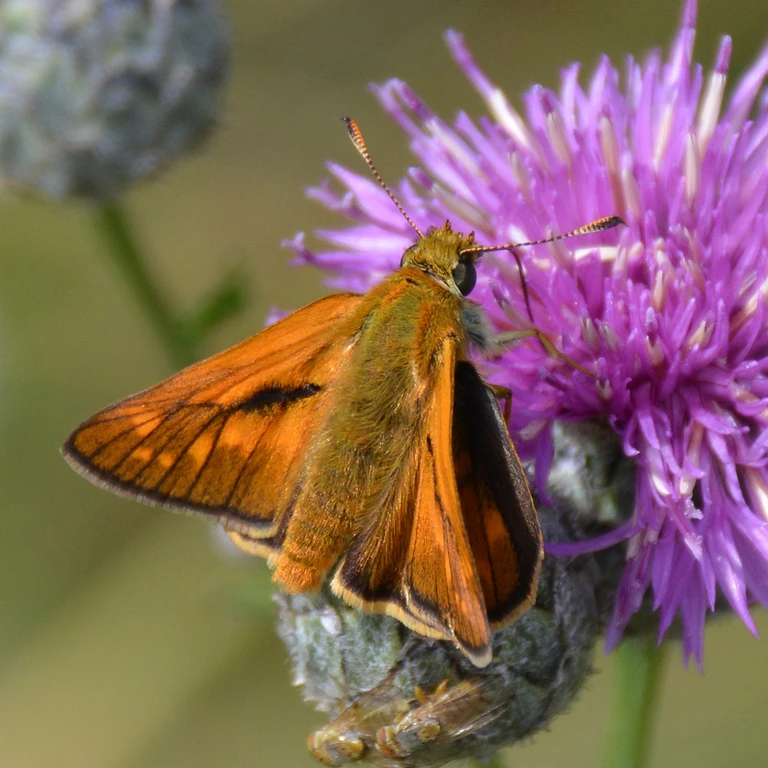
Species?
Ochlodes sylvanus (also Ochlodes venata)
